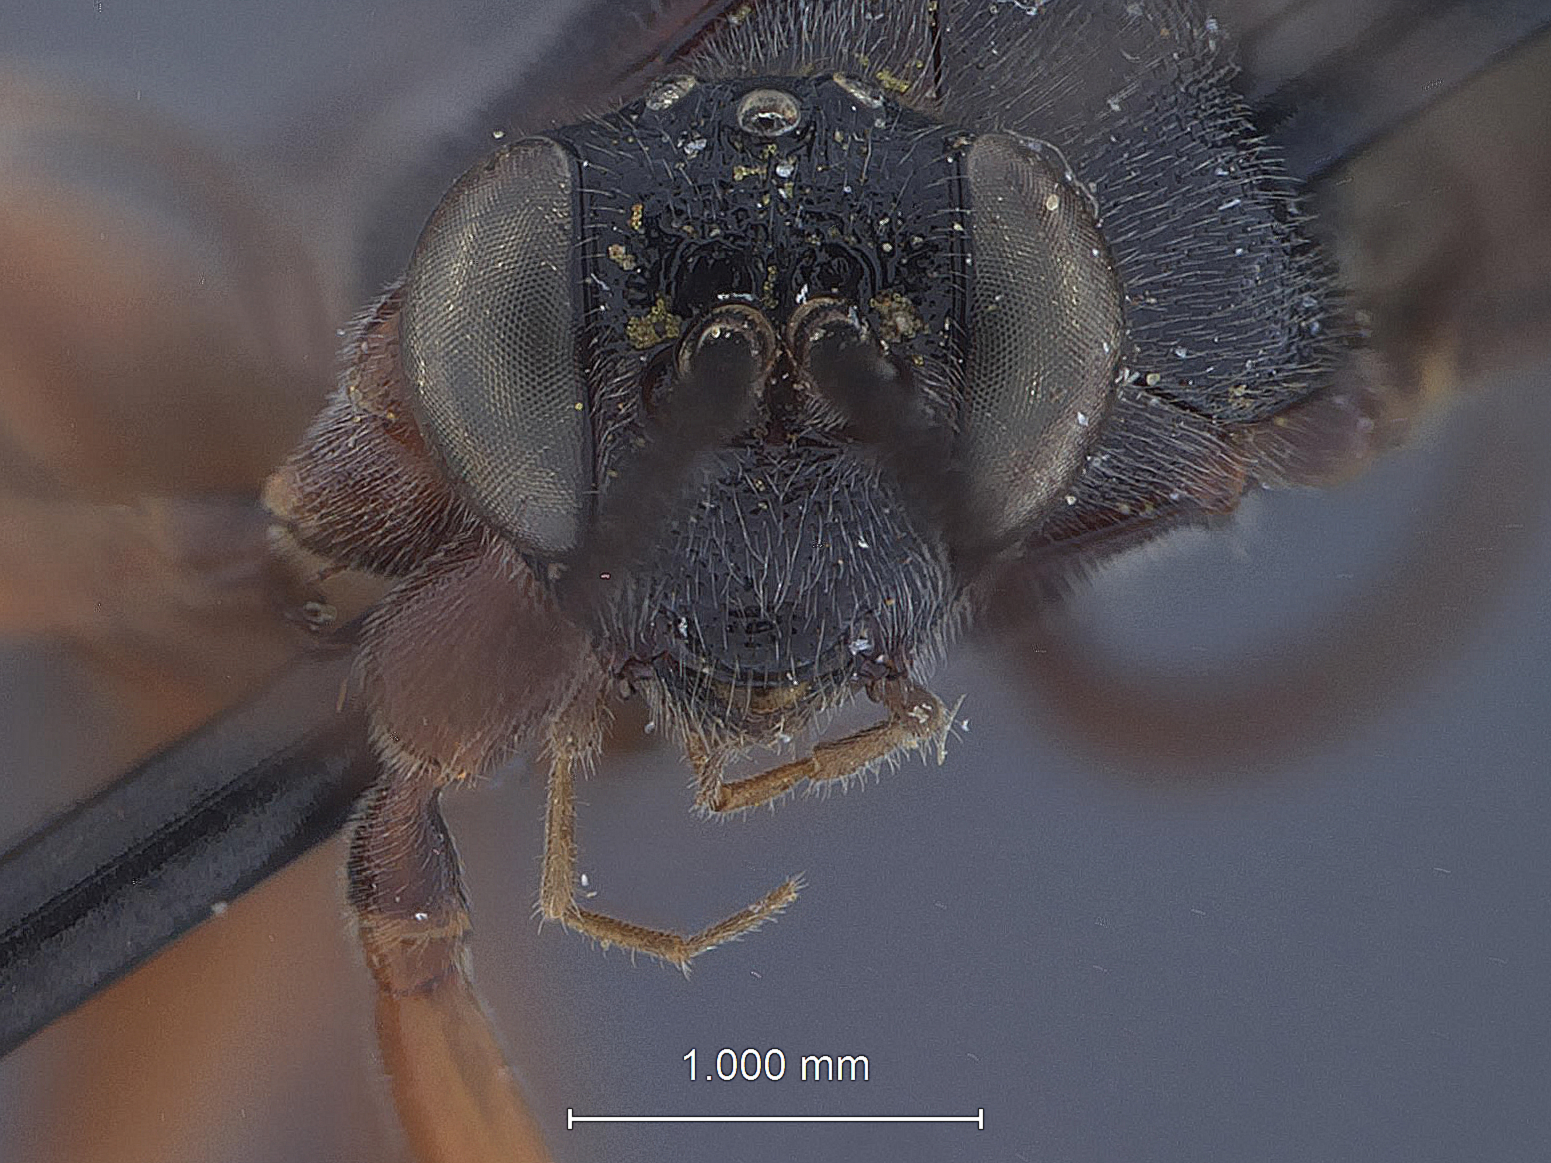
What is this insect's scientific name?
Trychosis reflexa
